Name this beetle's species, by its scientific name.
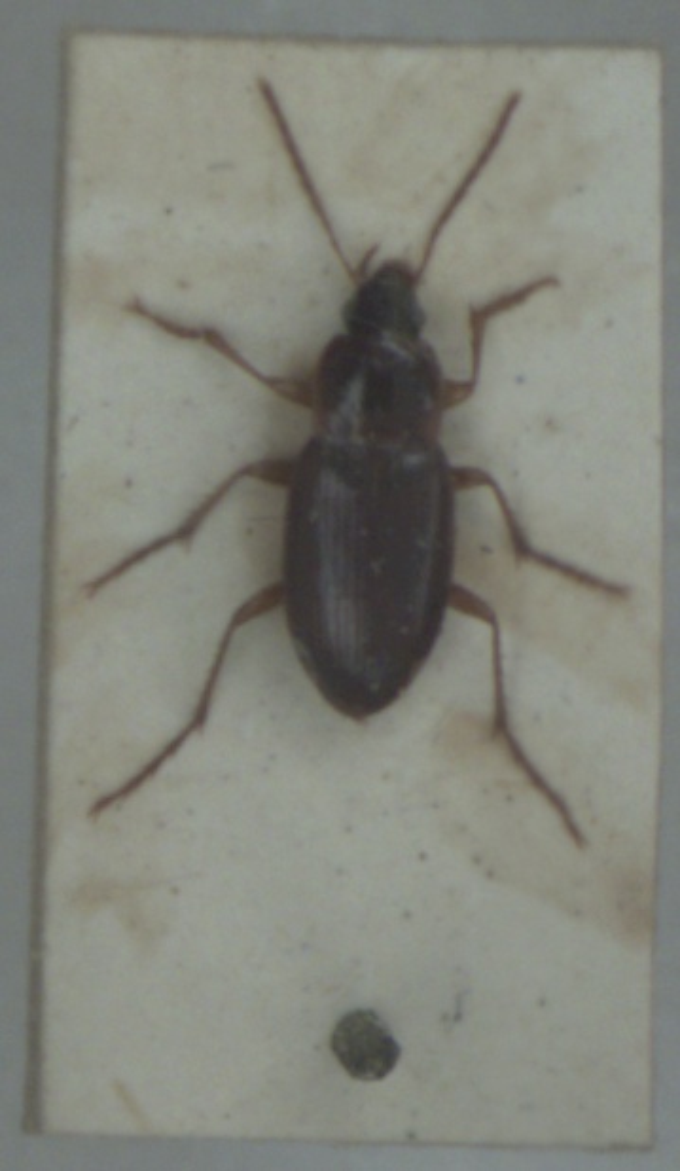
Calathus mollis
